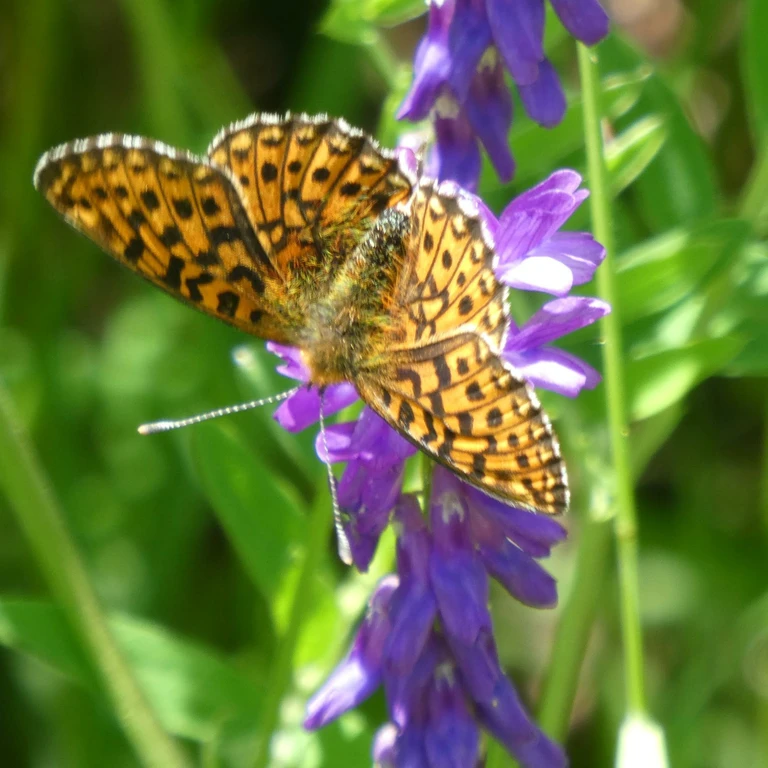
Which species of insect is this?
Boloria euphrosyne (also Clossiana euphrosyne)
